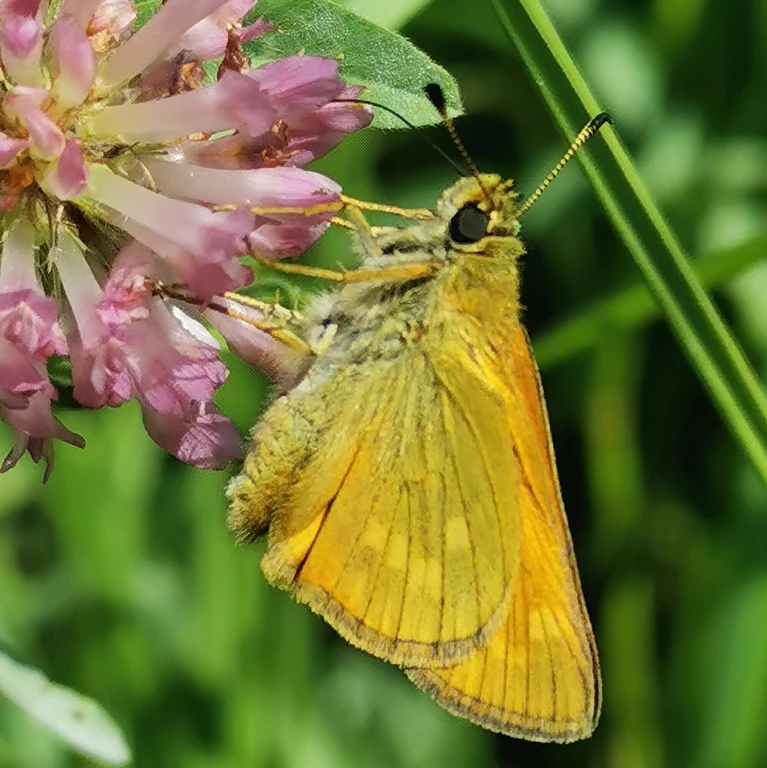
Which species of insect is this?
Ochlodes sylvanus (also Ochlodes venata)
